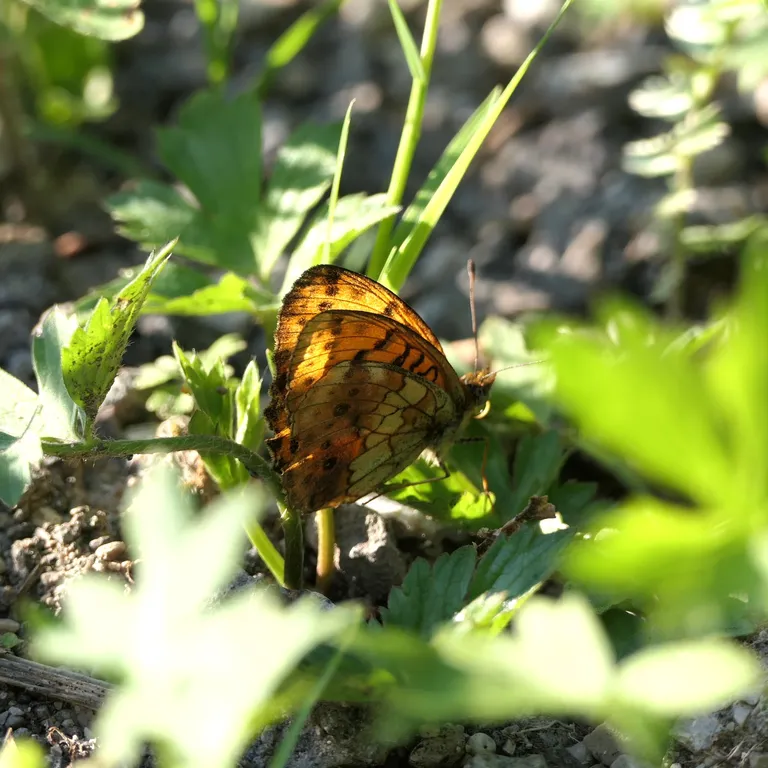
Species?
Brenthis daphne
